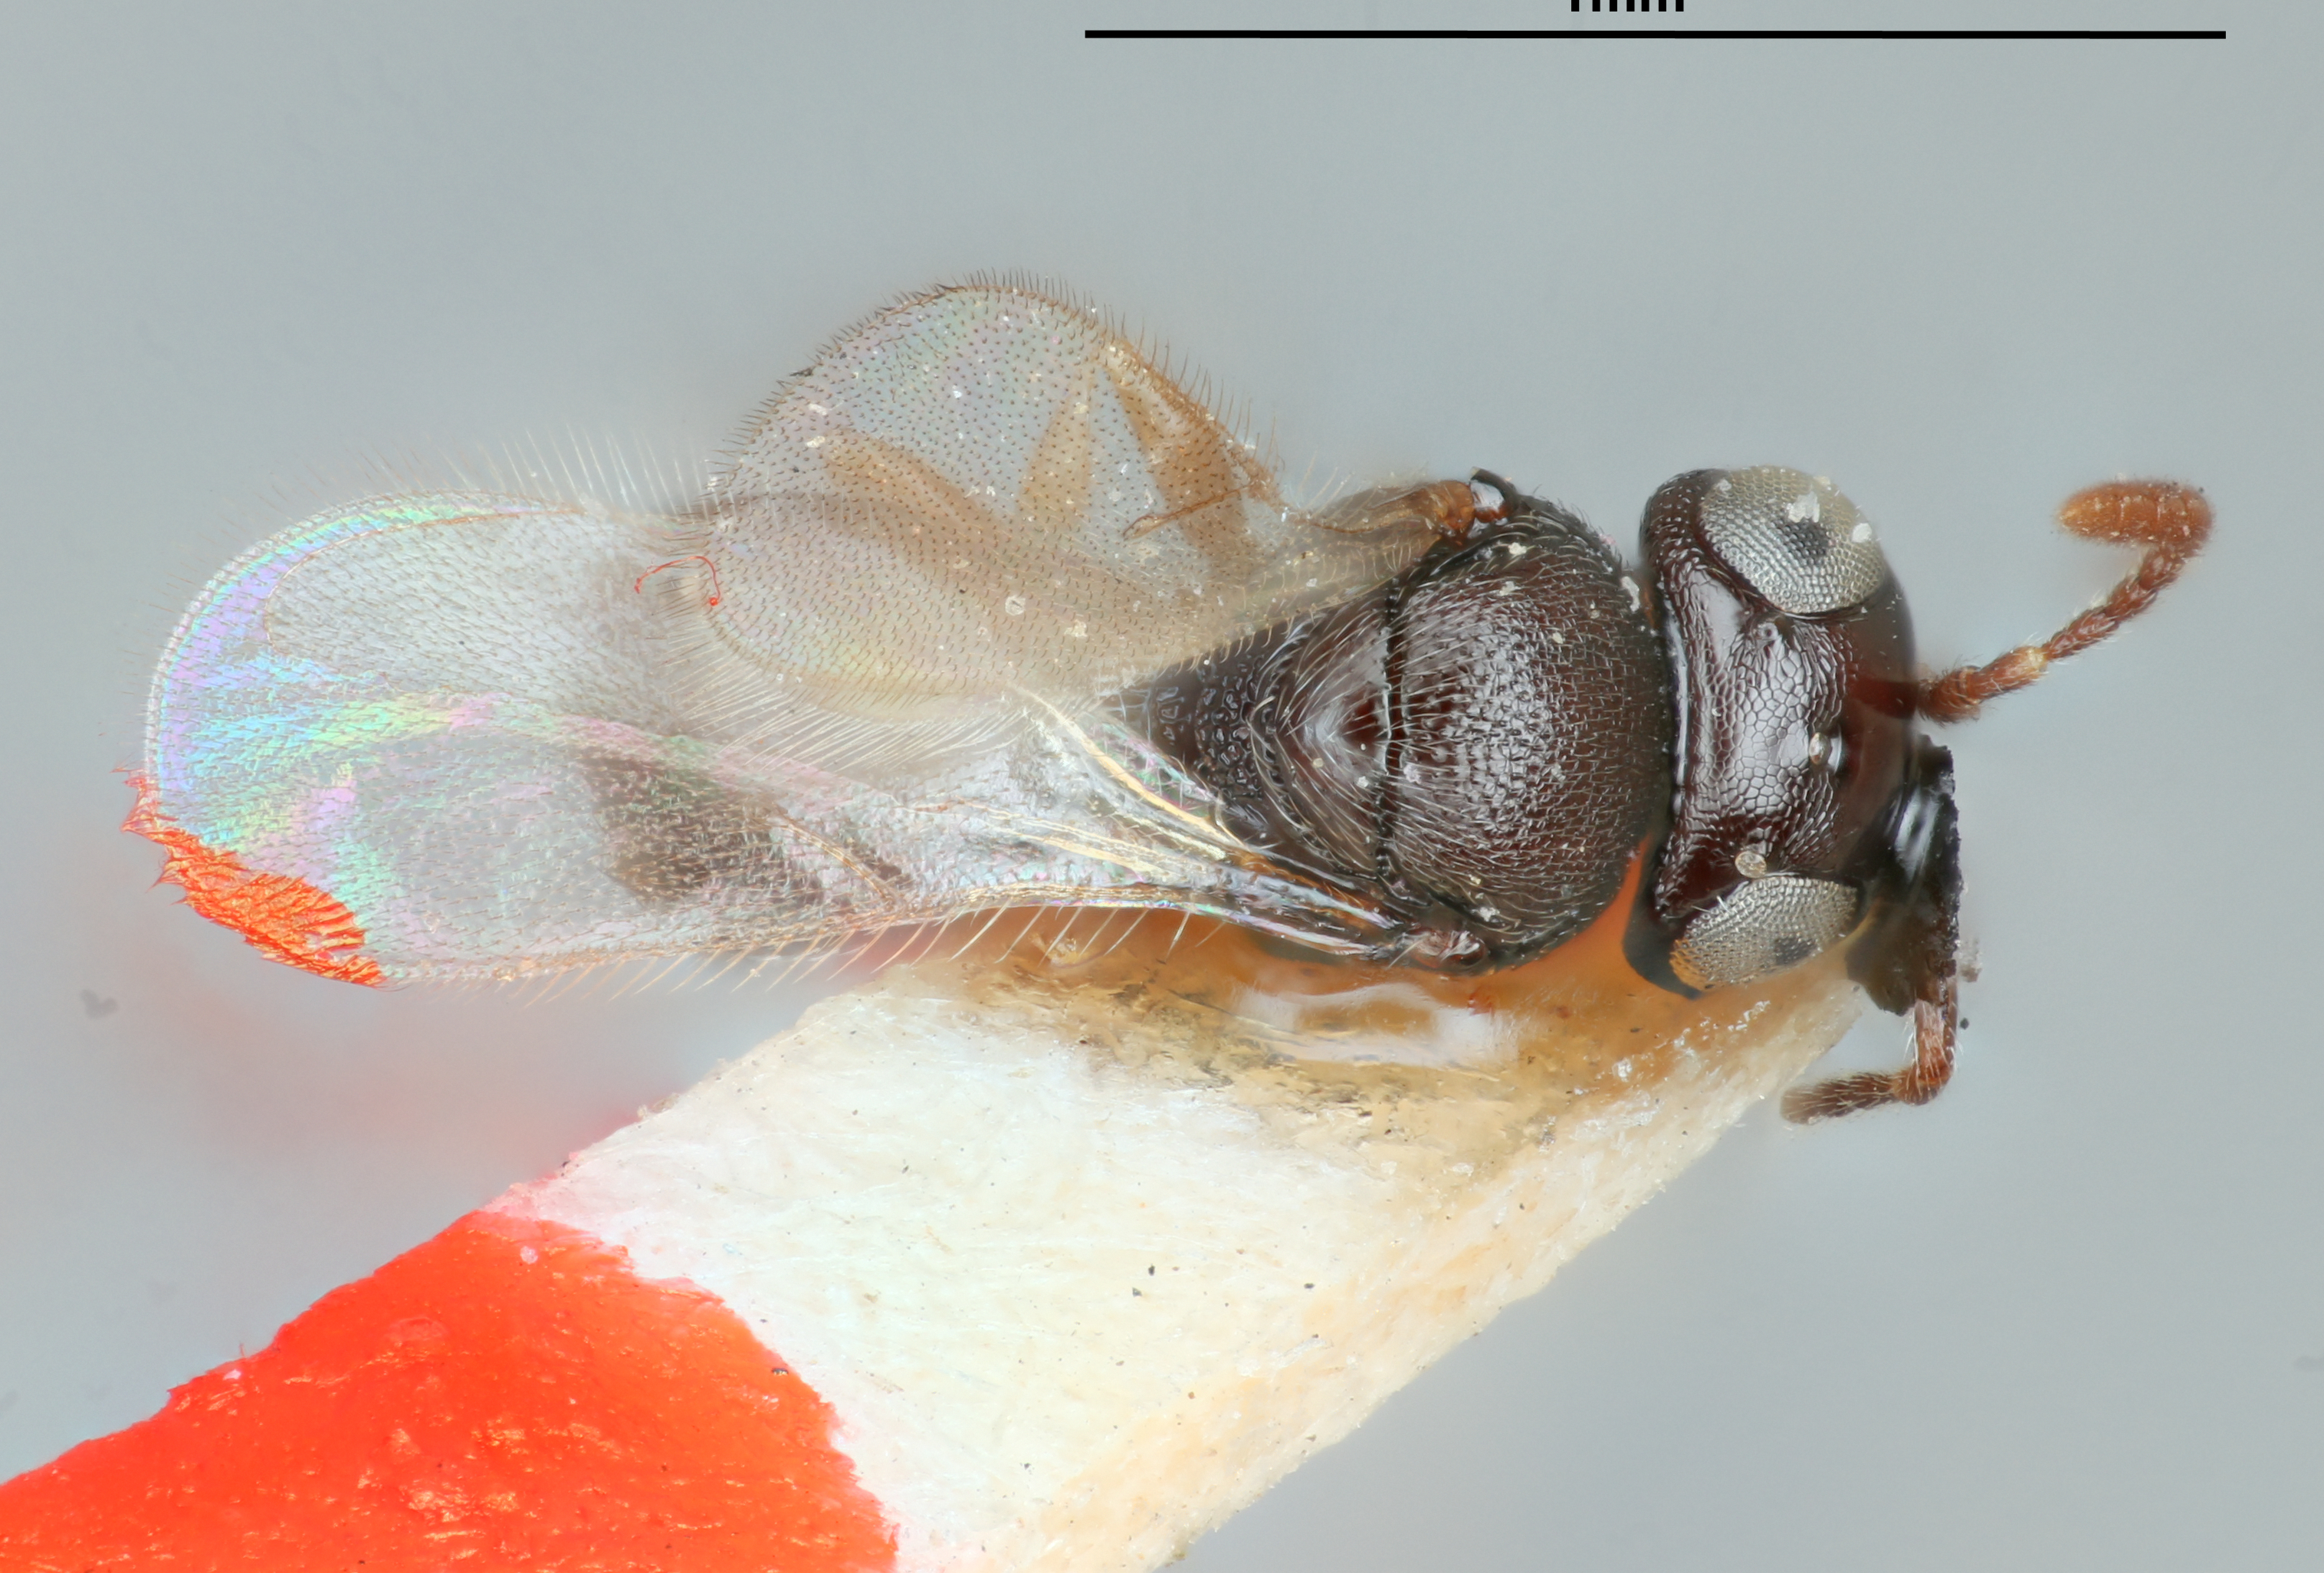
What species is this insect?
Telenomus dimmocki
